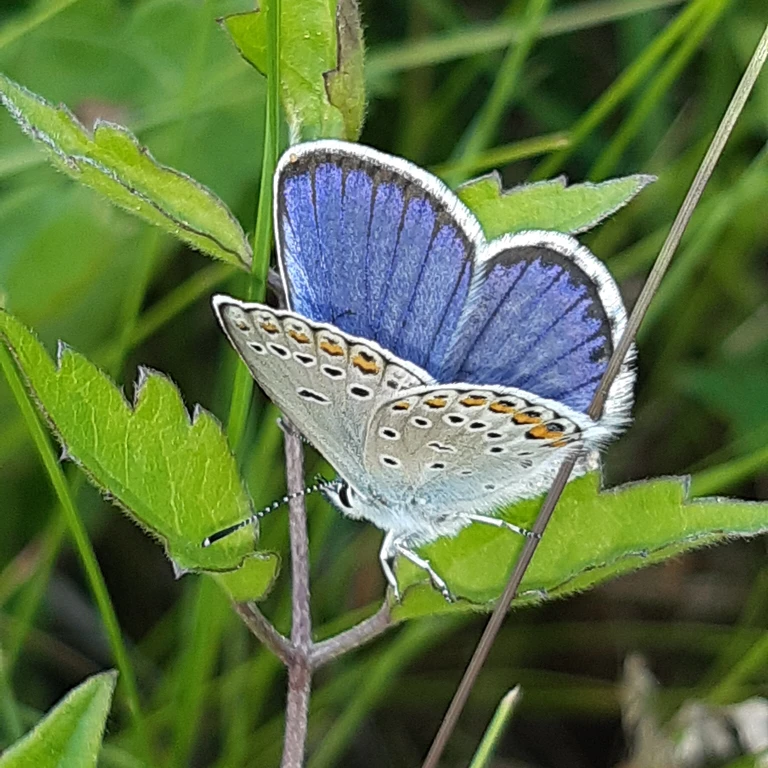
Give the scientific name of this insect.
Plebejus argyrognomon
